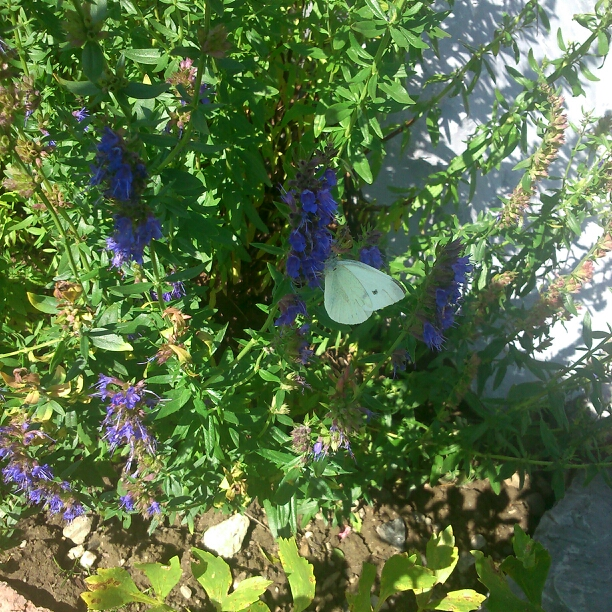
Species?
Pieris rapae
